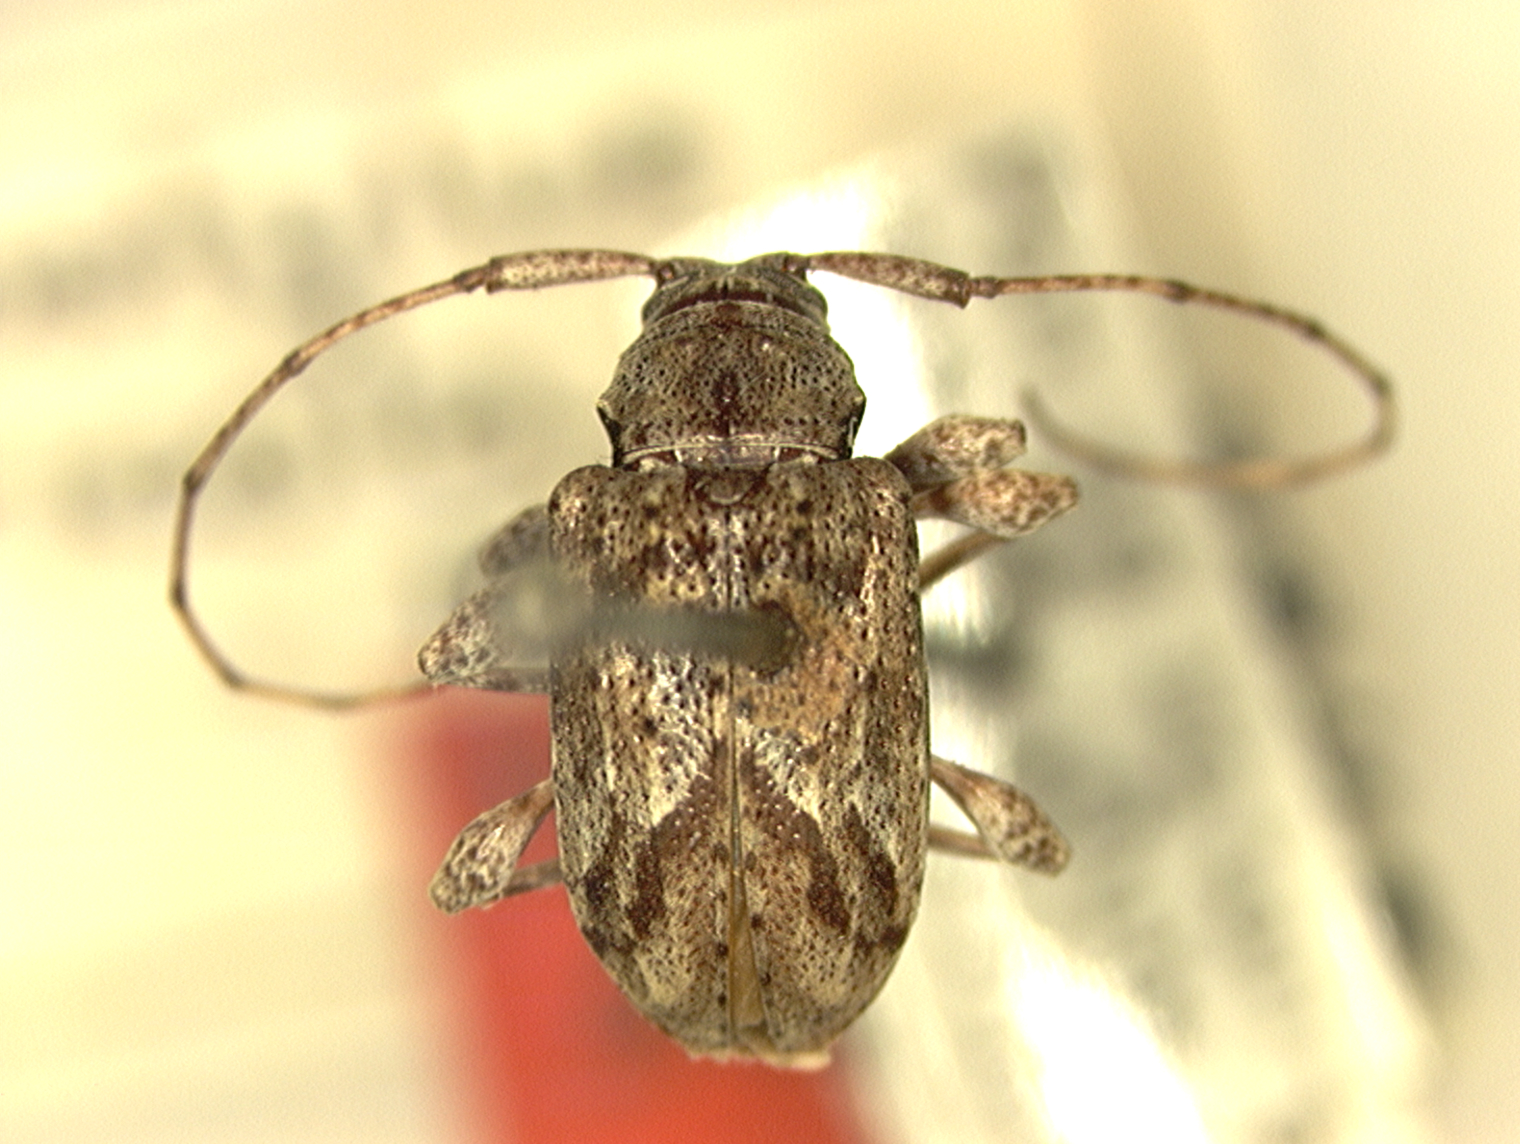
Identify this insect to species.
Leptostylopsis monticola (also Leptostylus monticola)
